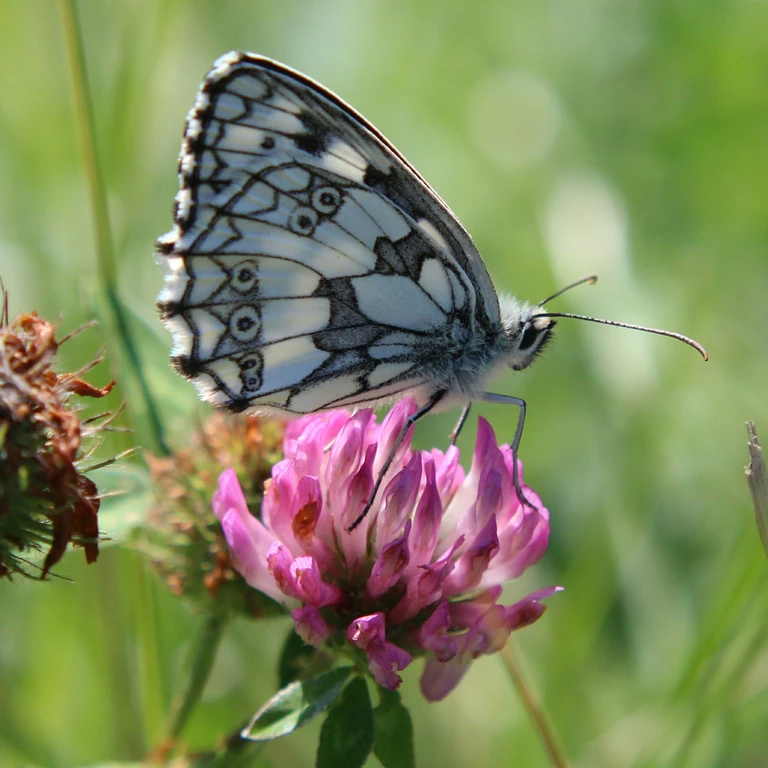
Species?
Melanargia galathea
